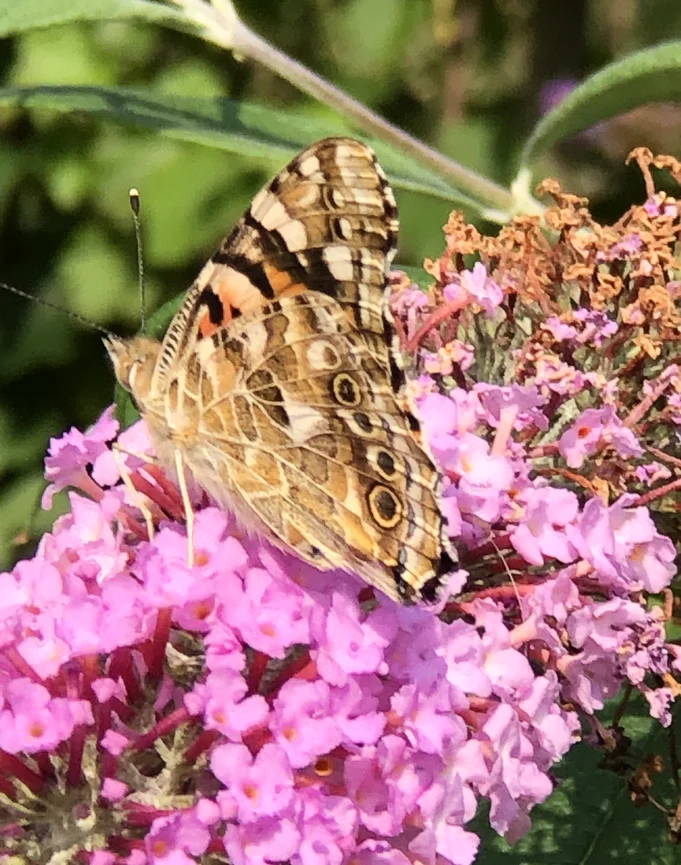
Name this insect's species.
Vanessa cardui
